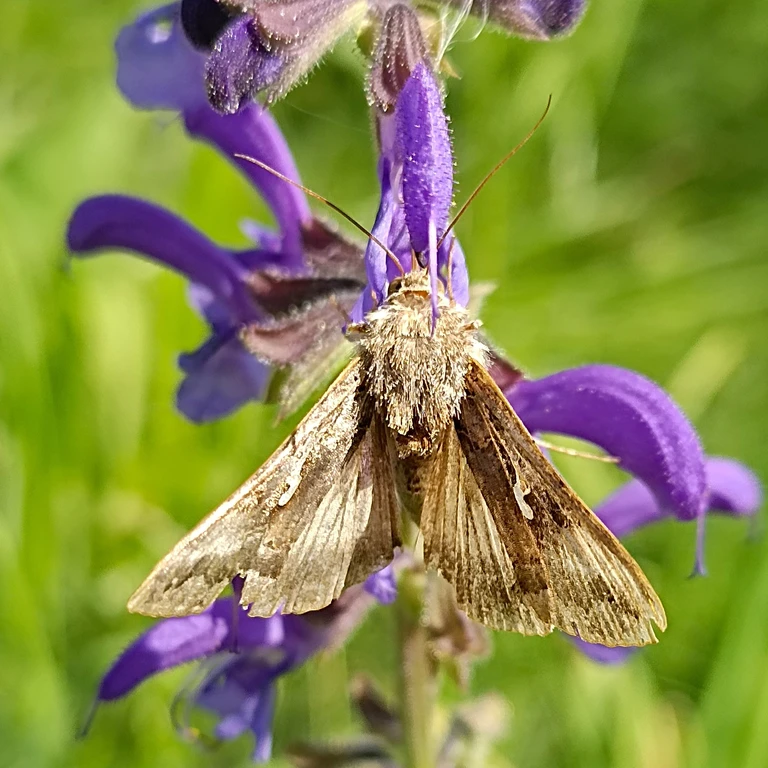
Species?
Autographa gamma
